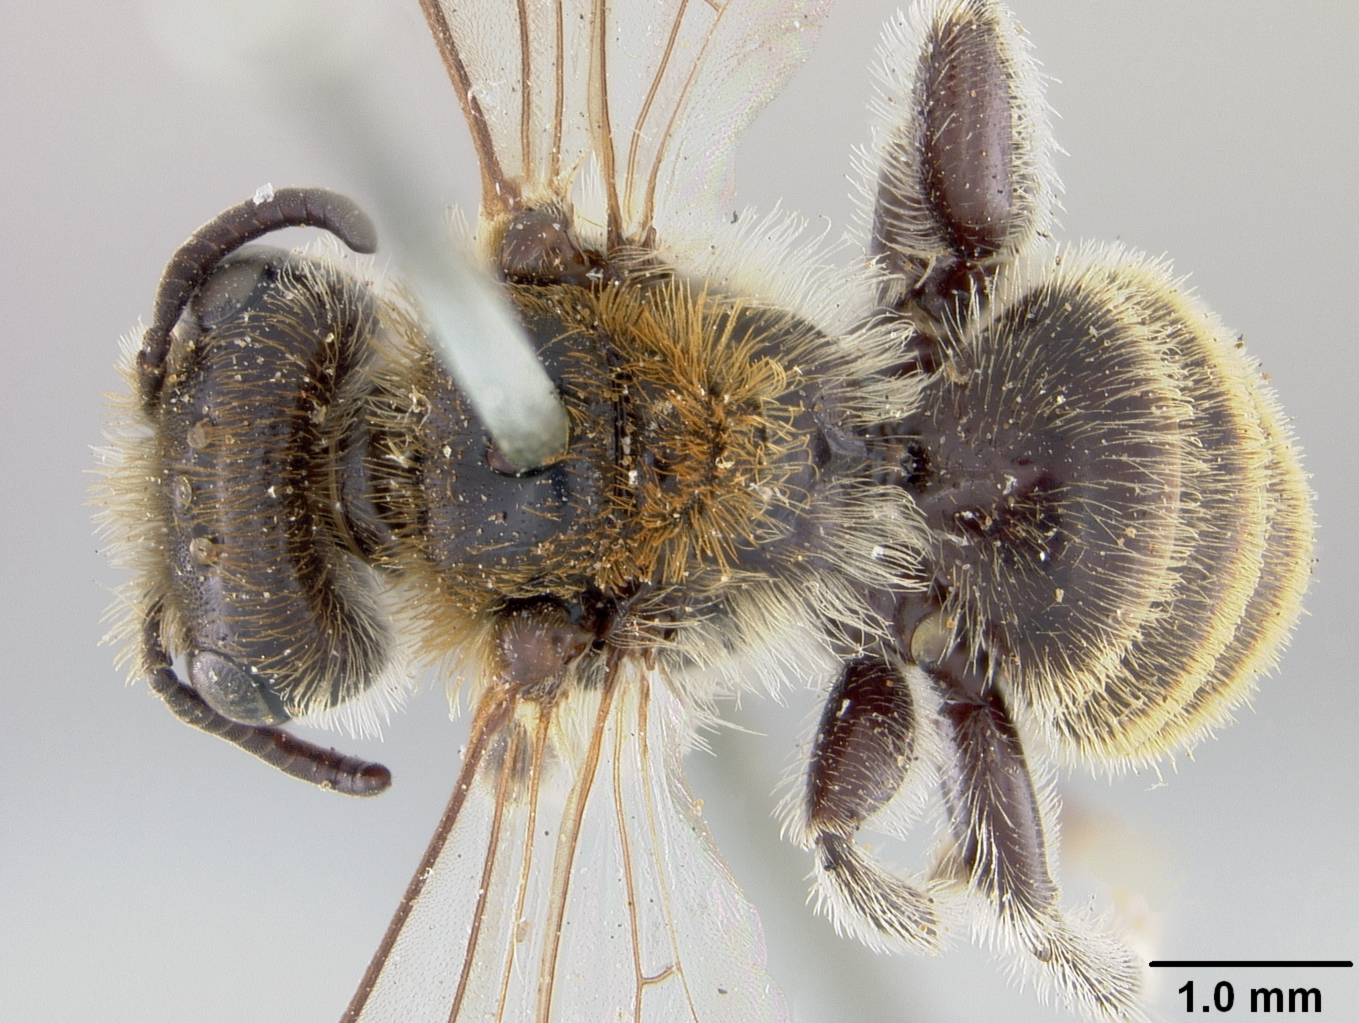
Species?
Pasiphae chrysostoma
